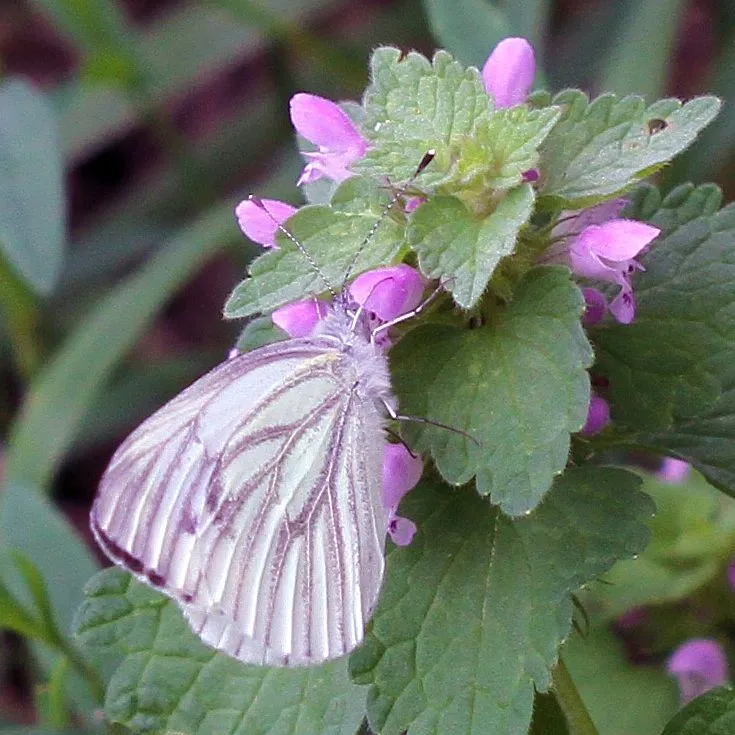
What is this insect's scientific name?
Pieris napi
